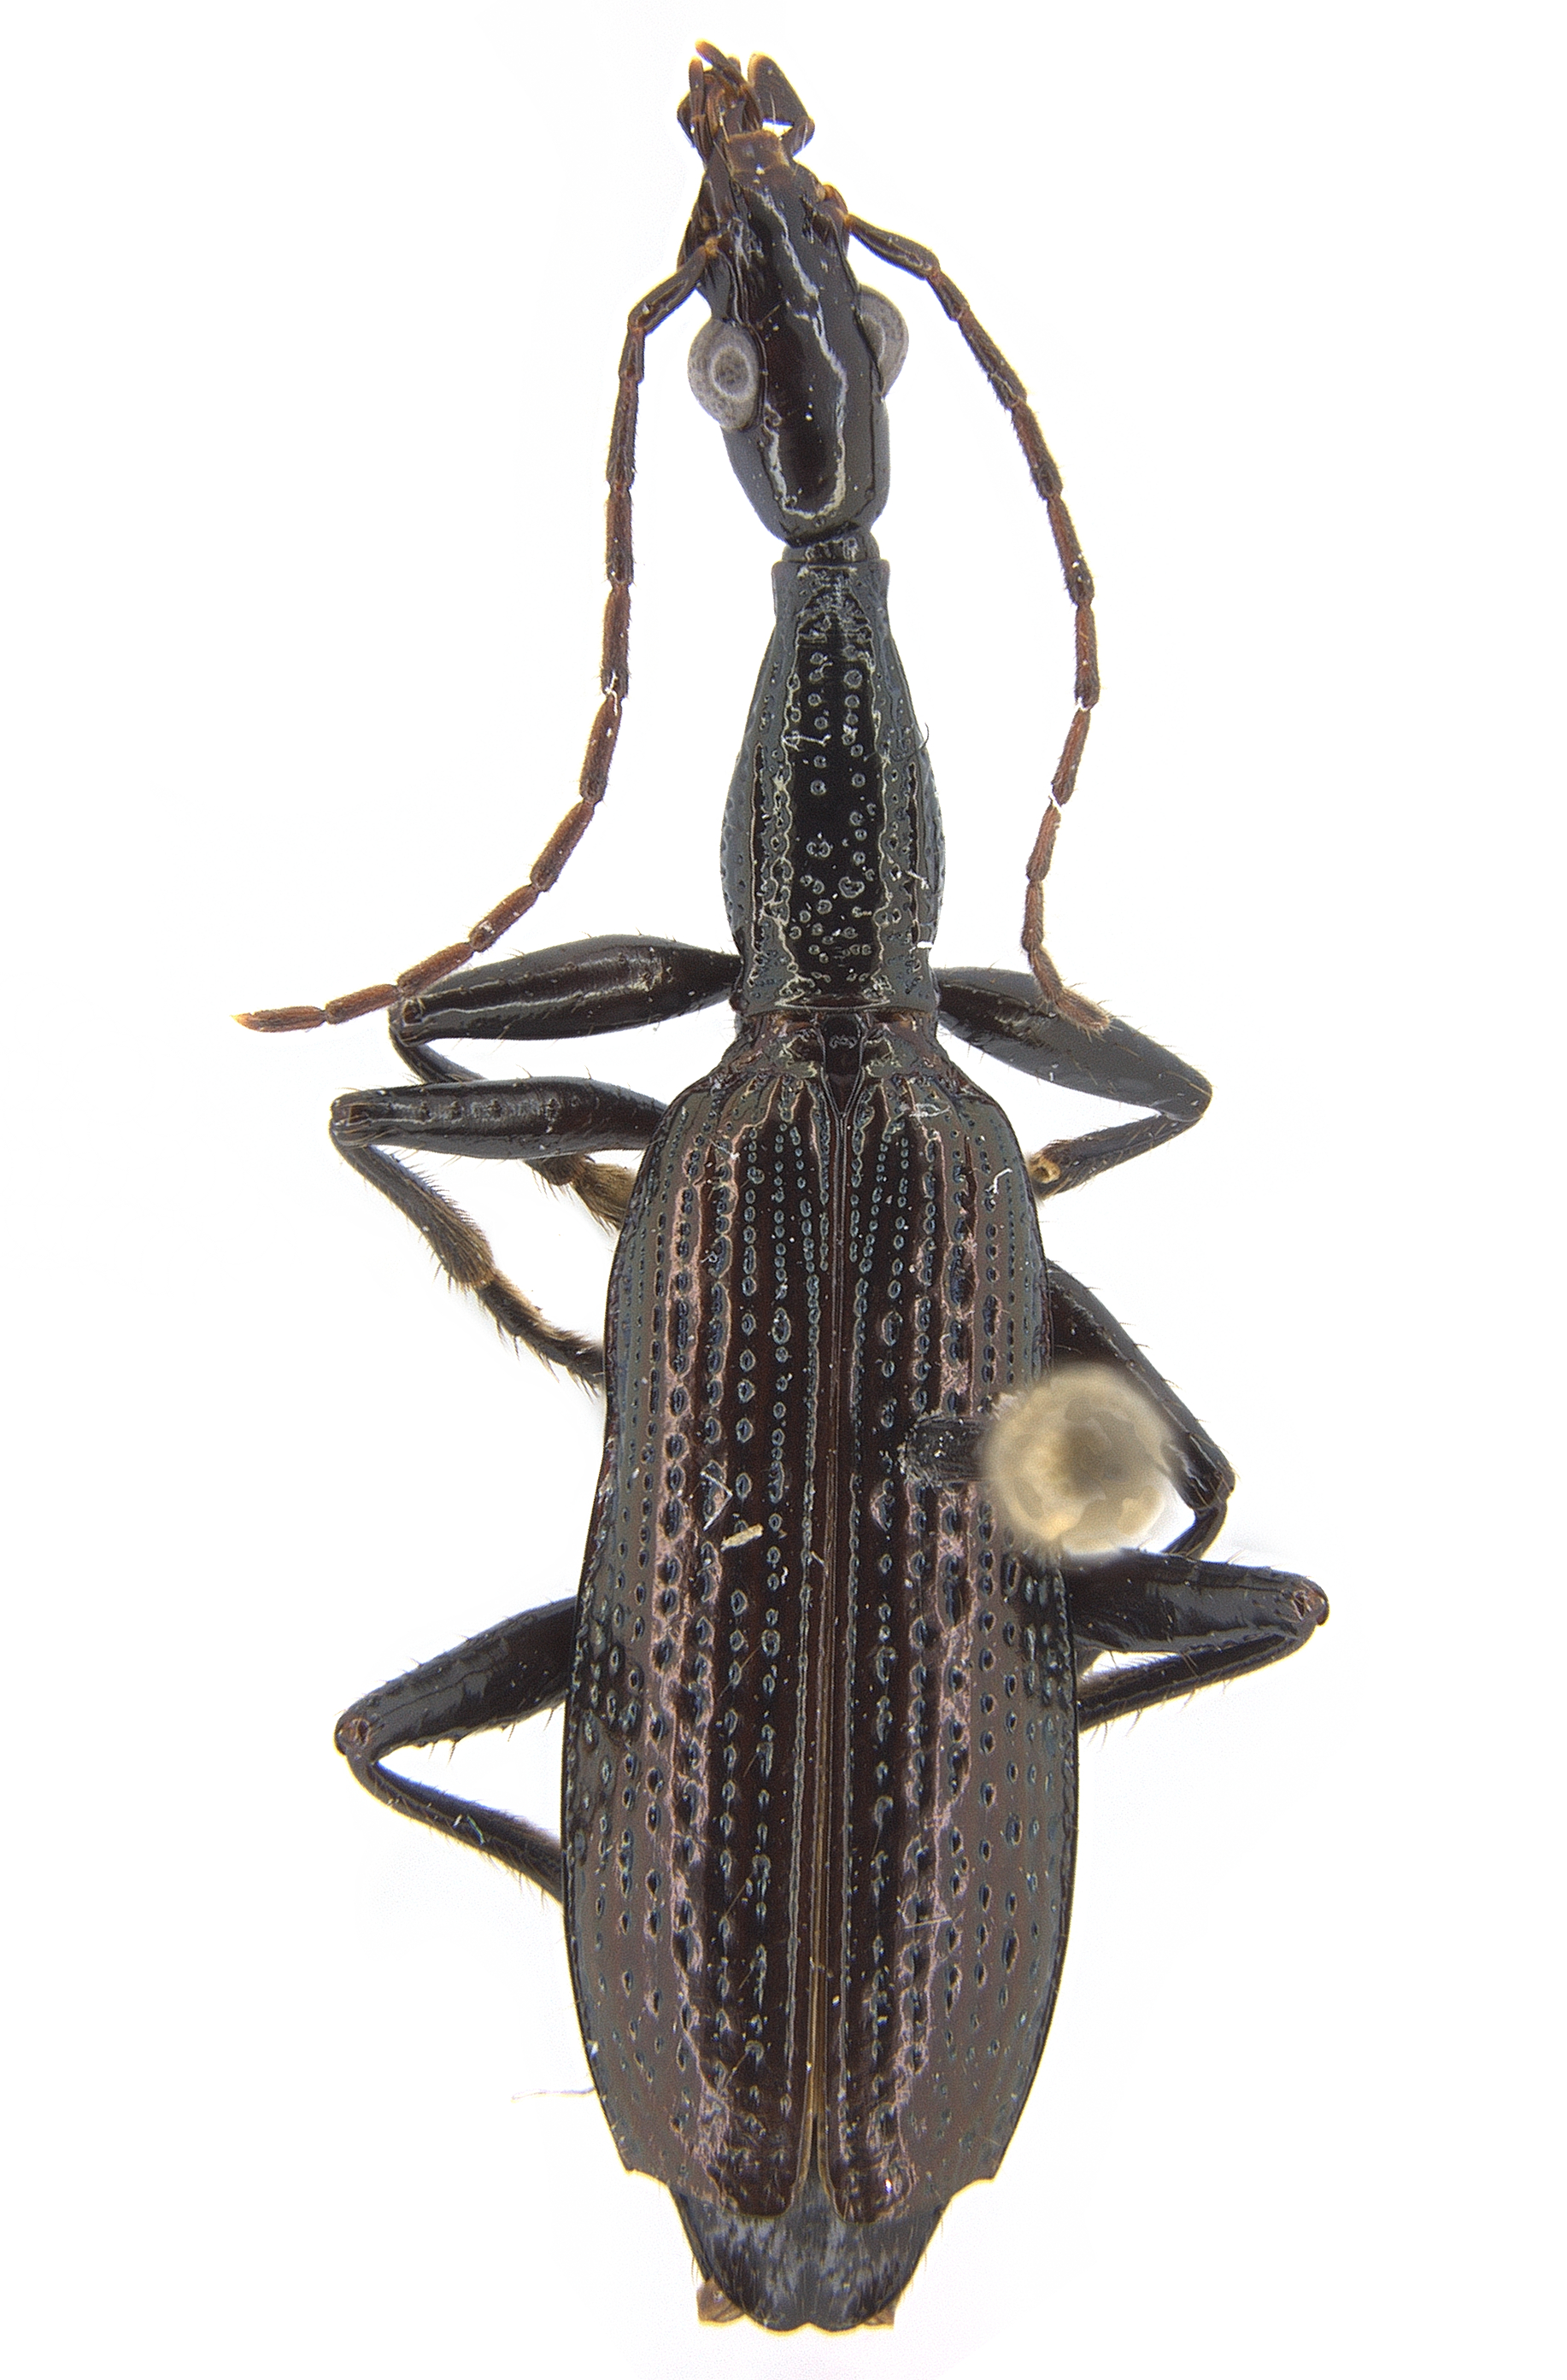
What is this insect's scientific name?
Agra rileyi
